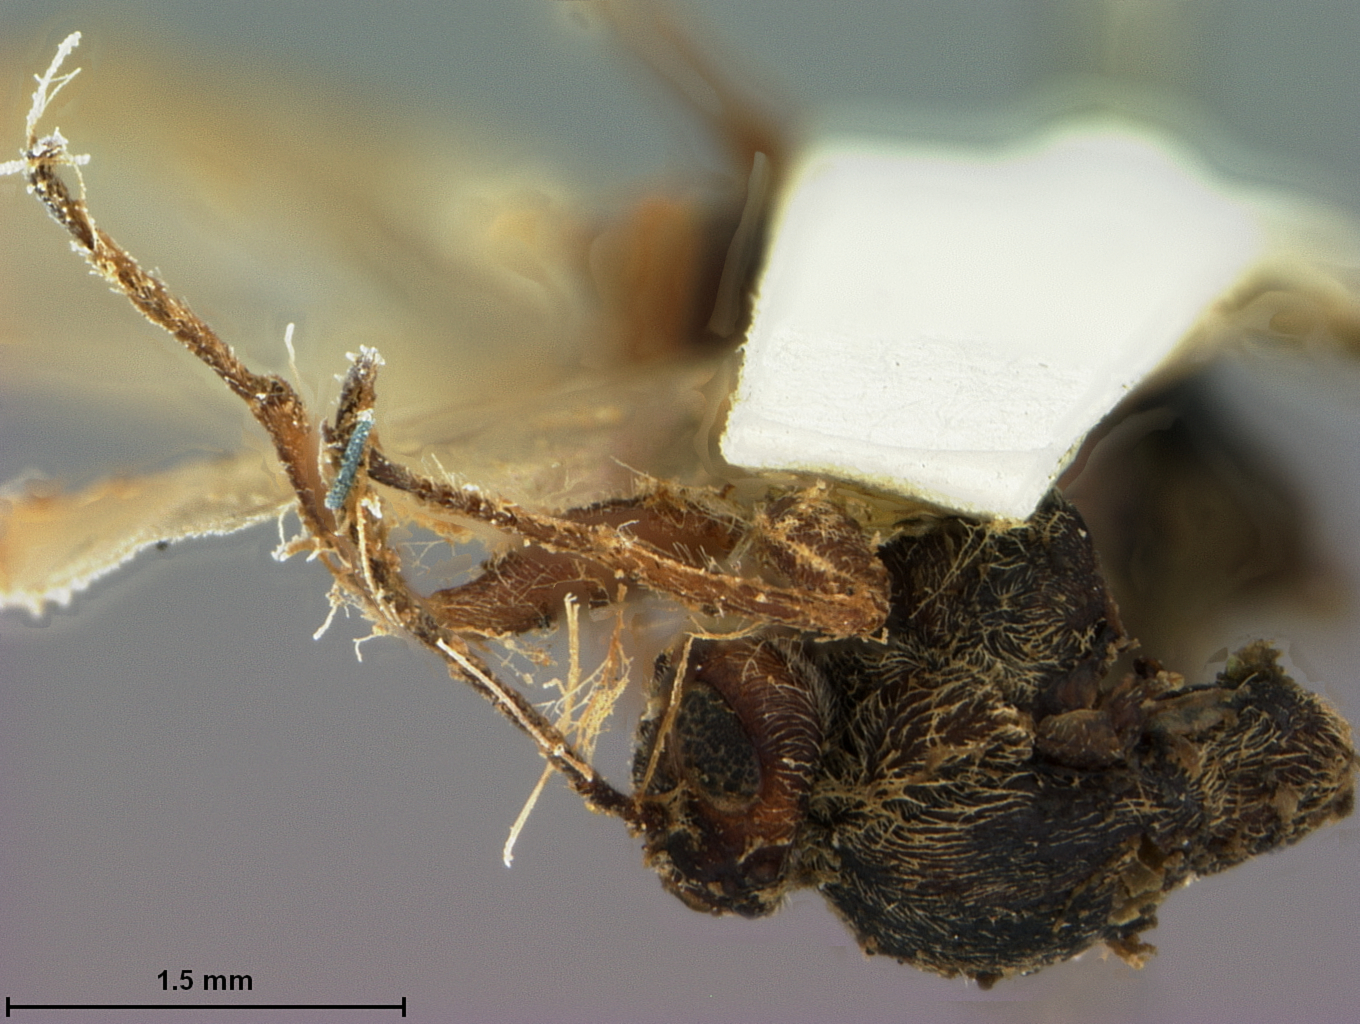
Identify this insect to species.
Callaspidia quercus-globulus
